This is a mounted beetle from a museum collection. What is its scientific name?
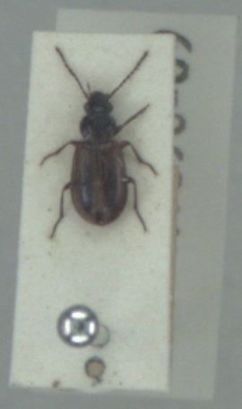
Dicheirotrichus cognatus
